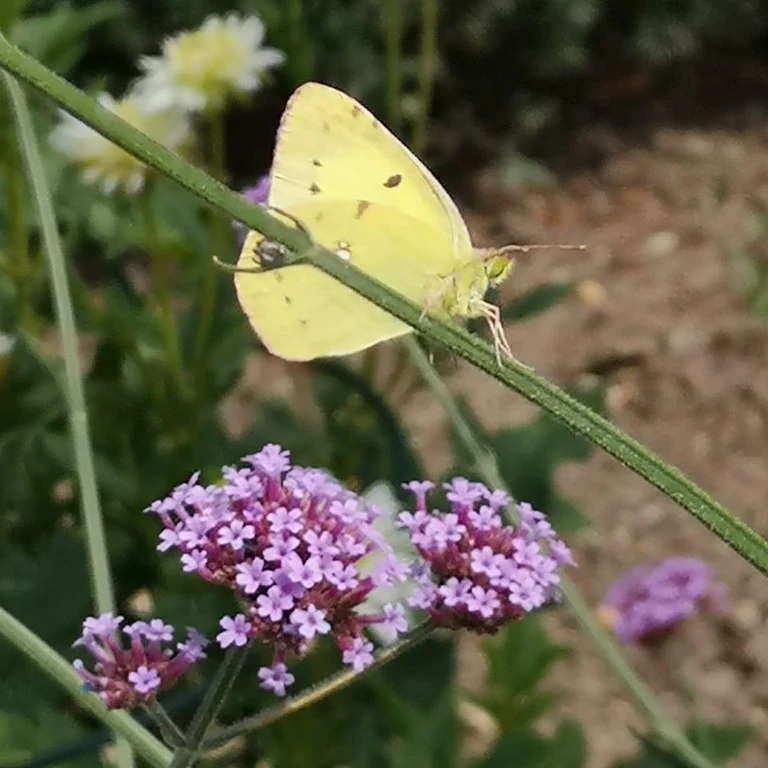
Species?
Colias croceus
